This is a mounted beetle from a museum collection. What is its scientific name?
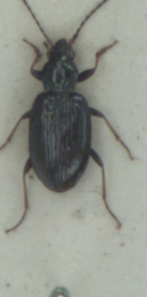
Bembidion tibiale
